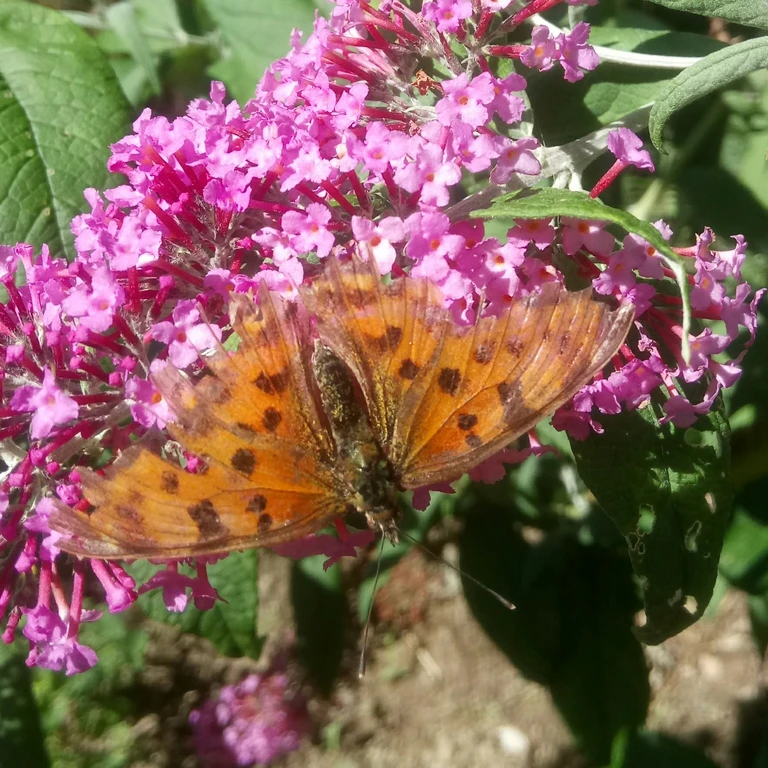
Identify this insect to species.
Polygonia c-album
